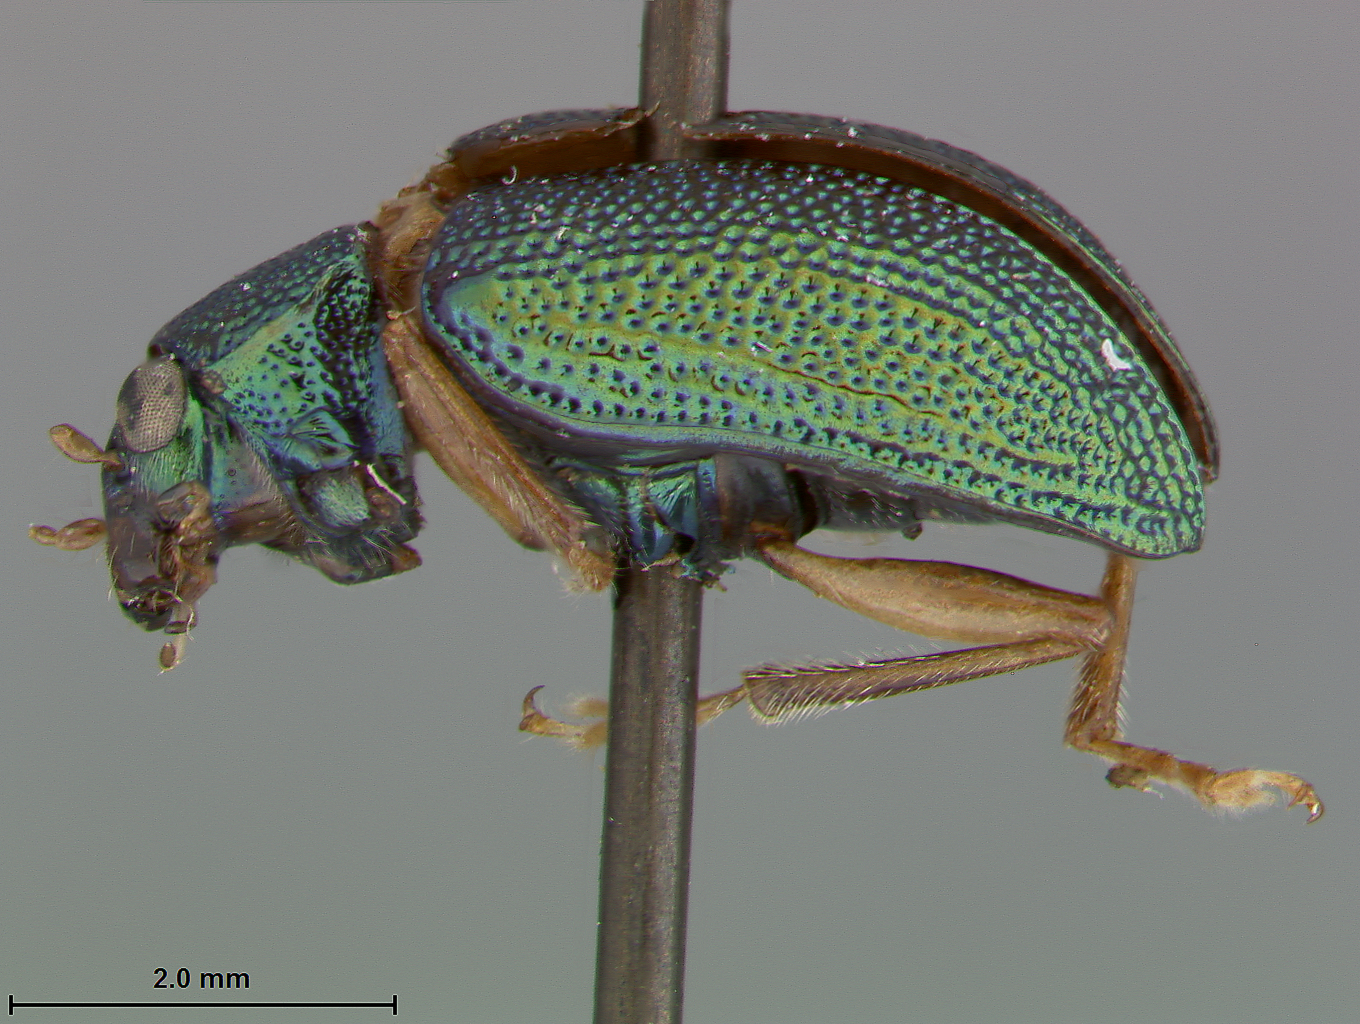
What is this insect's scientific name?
Colaspis hubbelli
